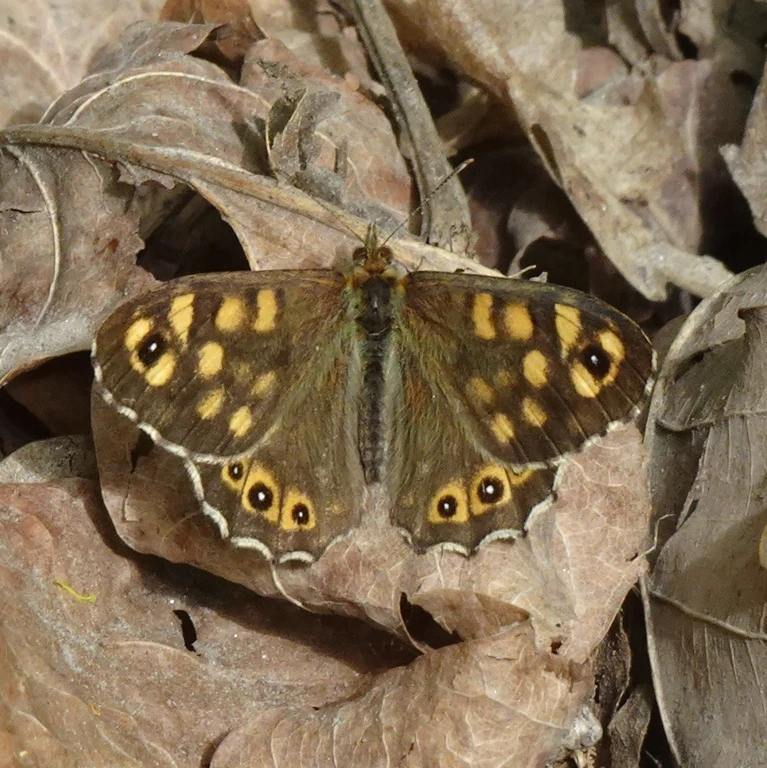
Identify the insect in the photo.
Pararge aegeria
